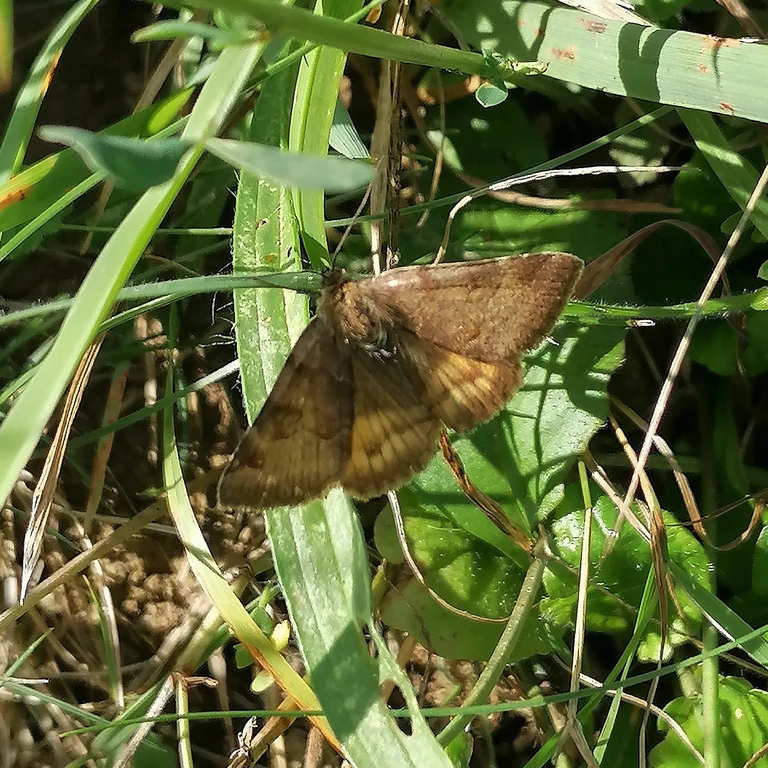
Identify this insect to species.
Euclidia glyphica
